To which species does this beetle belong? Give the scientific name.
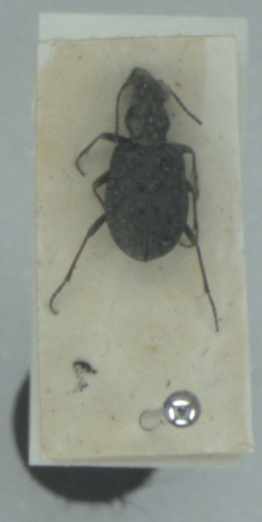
Elaphrus riparius
